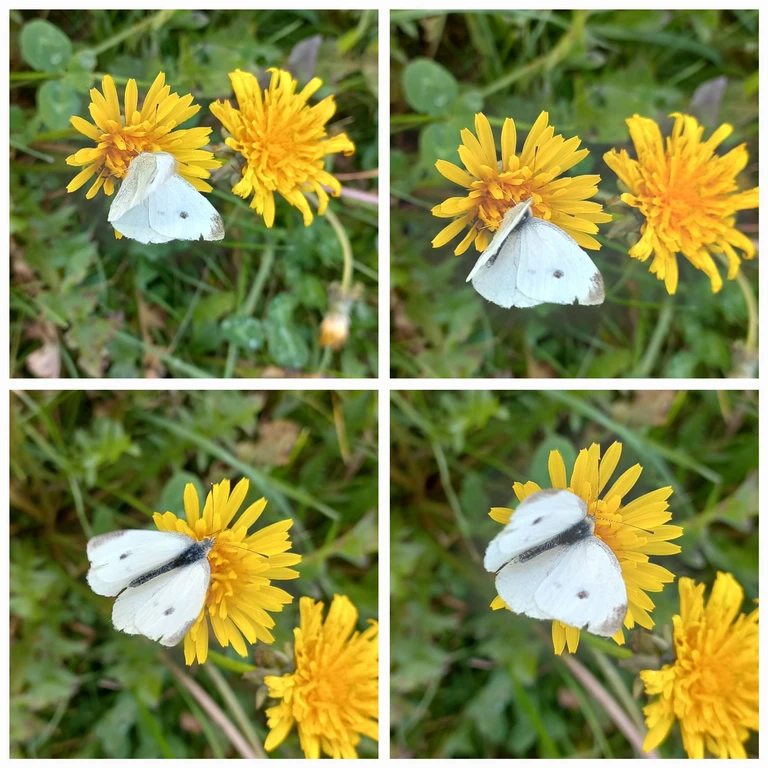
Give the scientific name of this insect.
Pieris rapae
